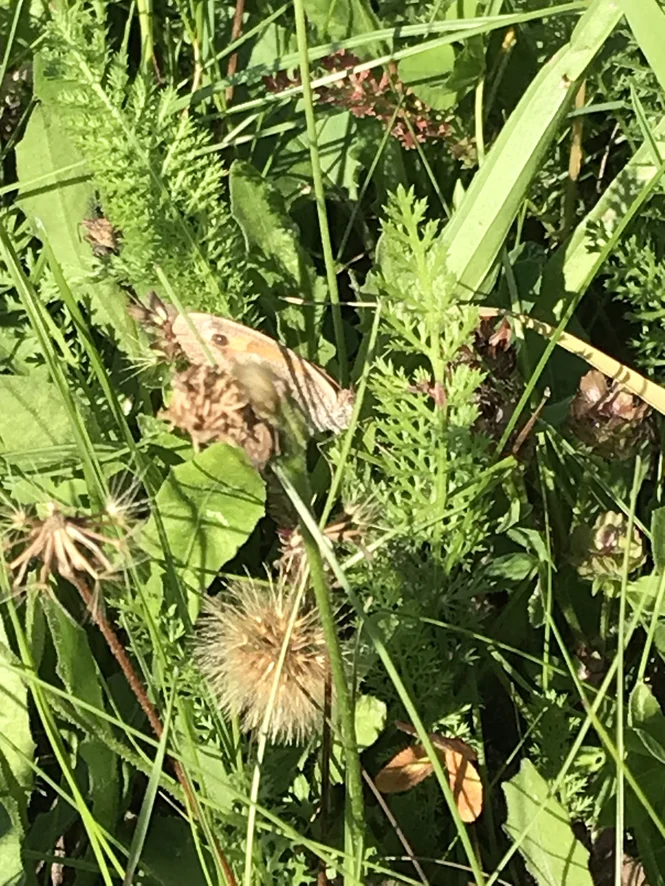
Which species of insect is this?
Maniola jurtina
